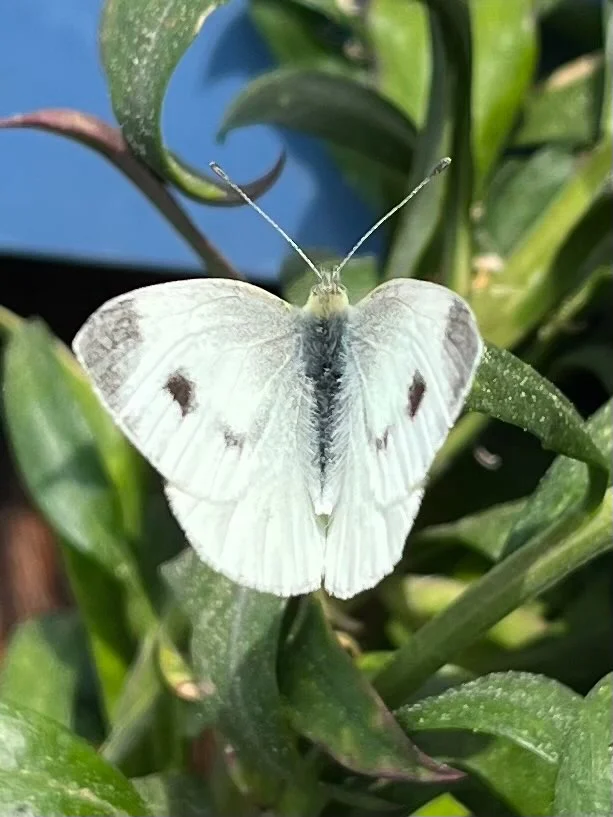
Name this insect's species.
Pieris mannii
